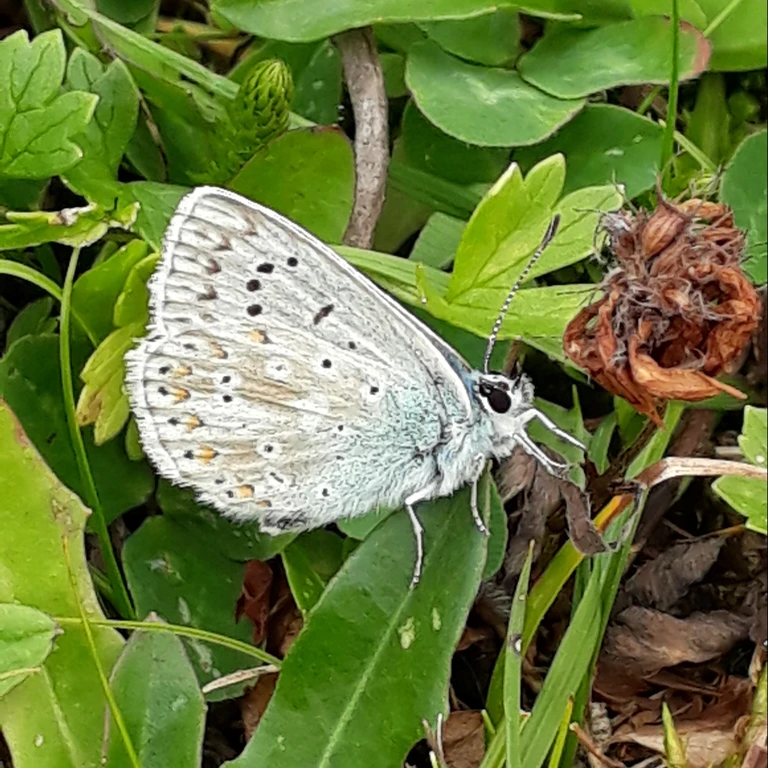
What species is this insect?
Lysandra coridon
